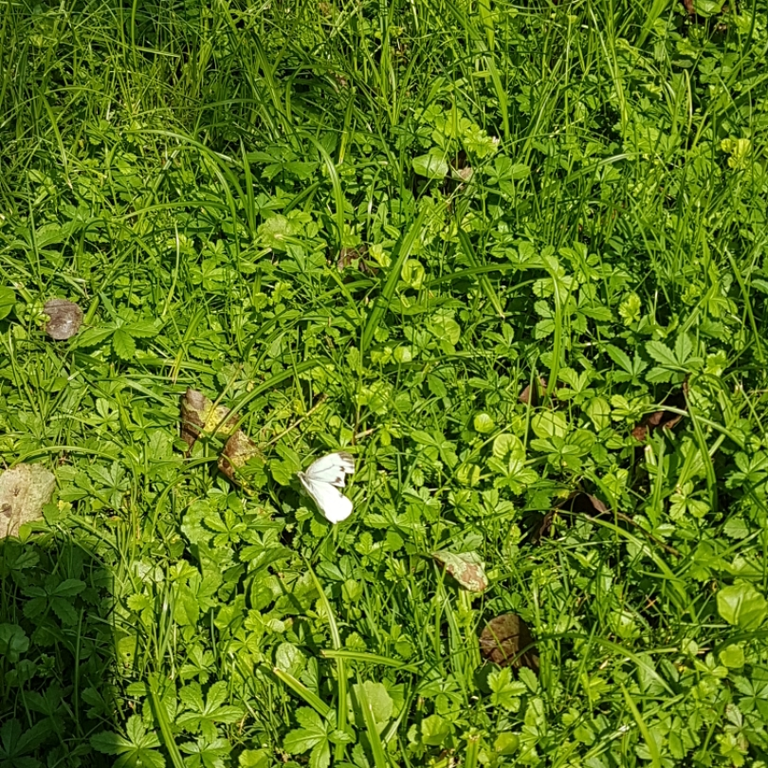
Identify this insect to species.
Pieris napi
